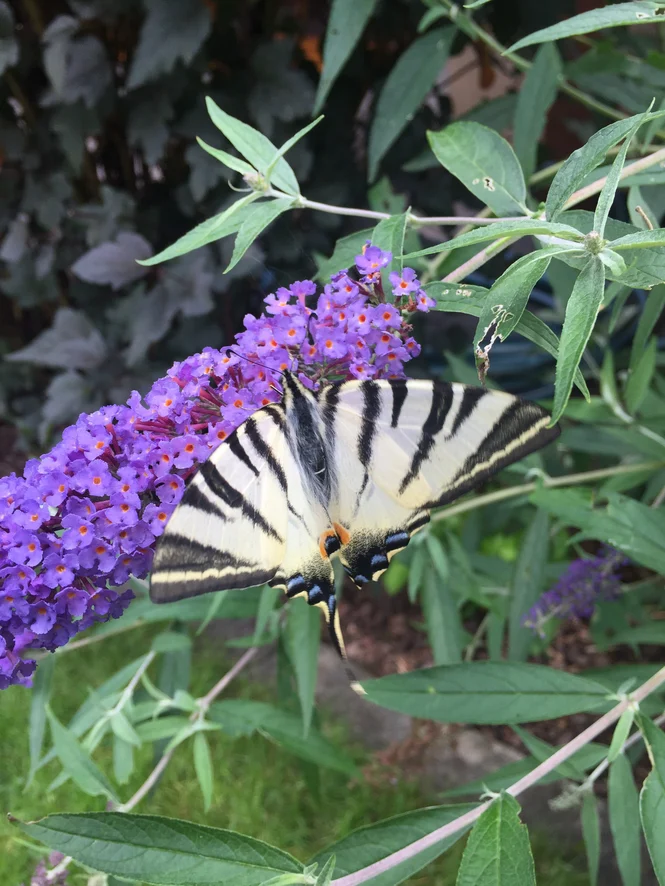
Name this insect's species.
Iphiclides podalirius
